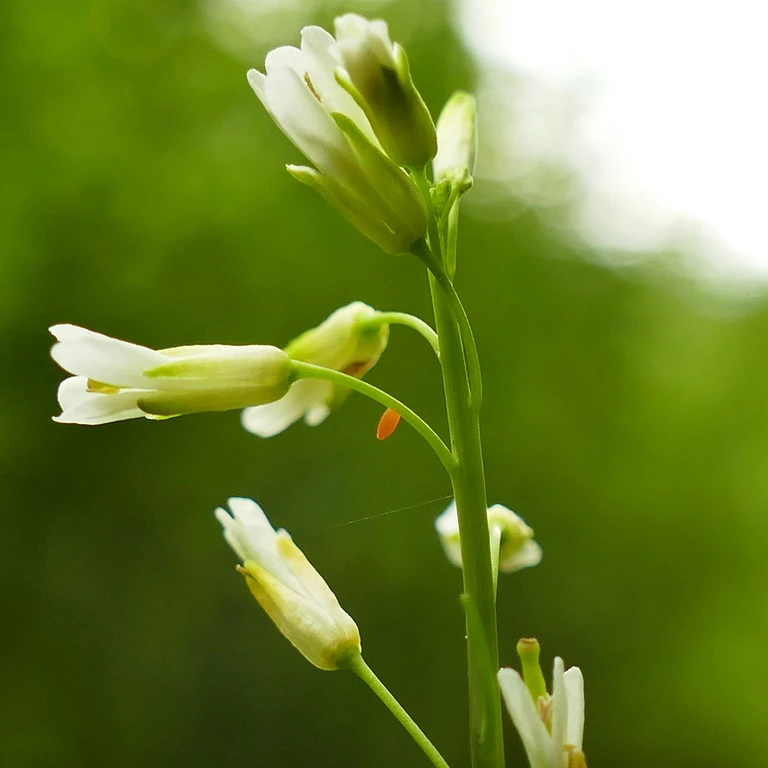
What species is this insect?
Anthocharis cardamines
